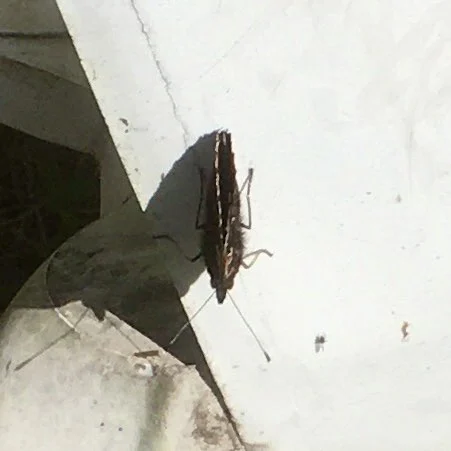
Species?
Vanessa atalanta
